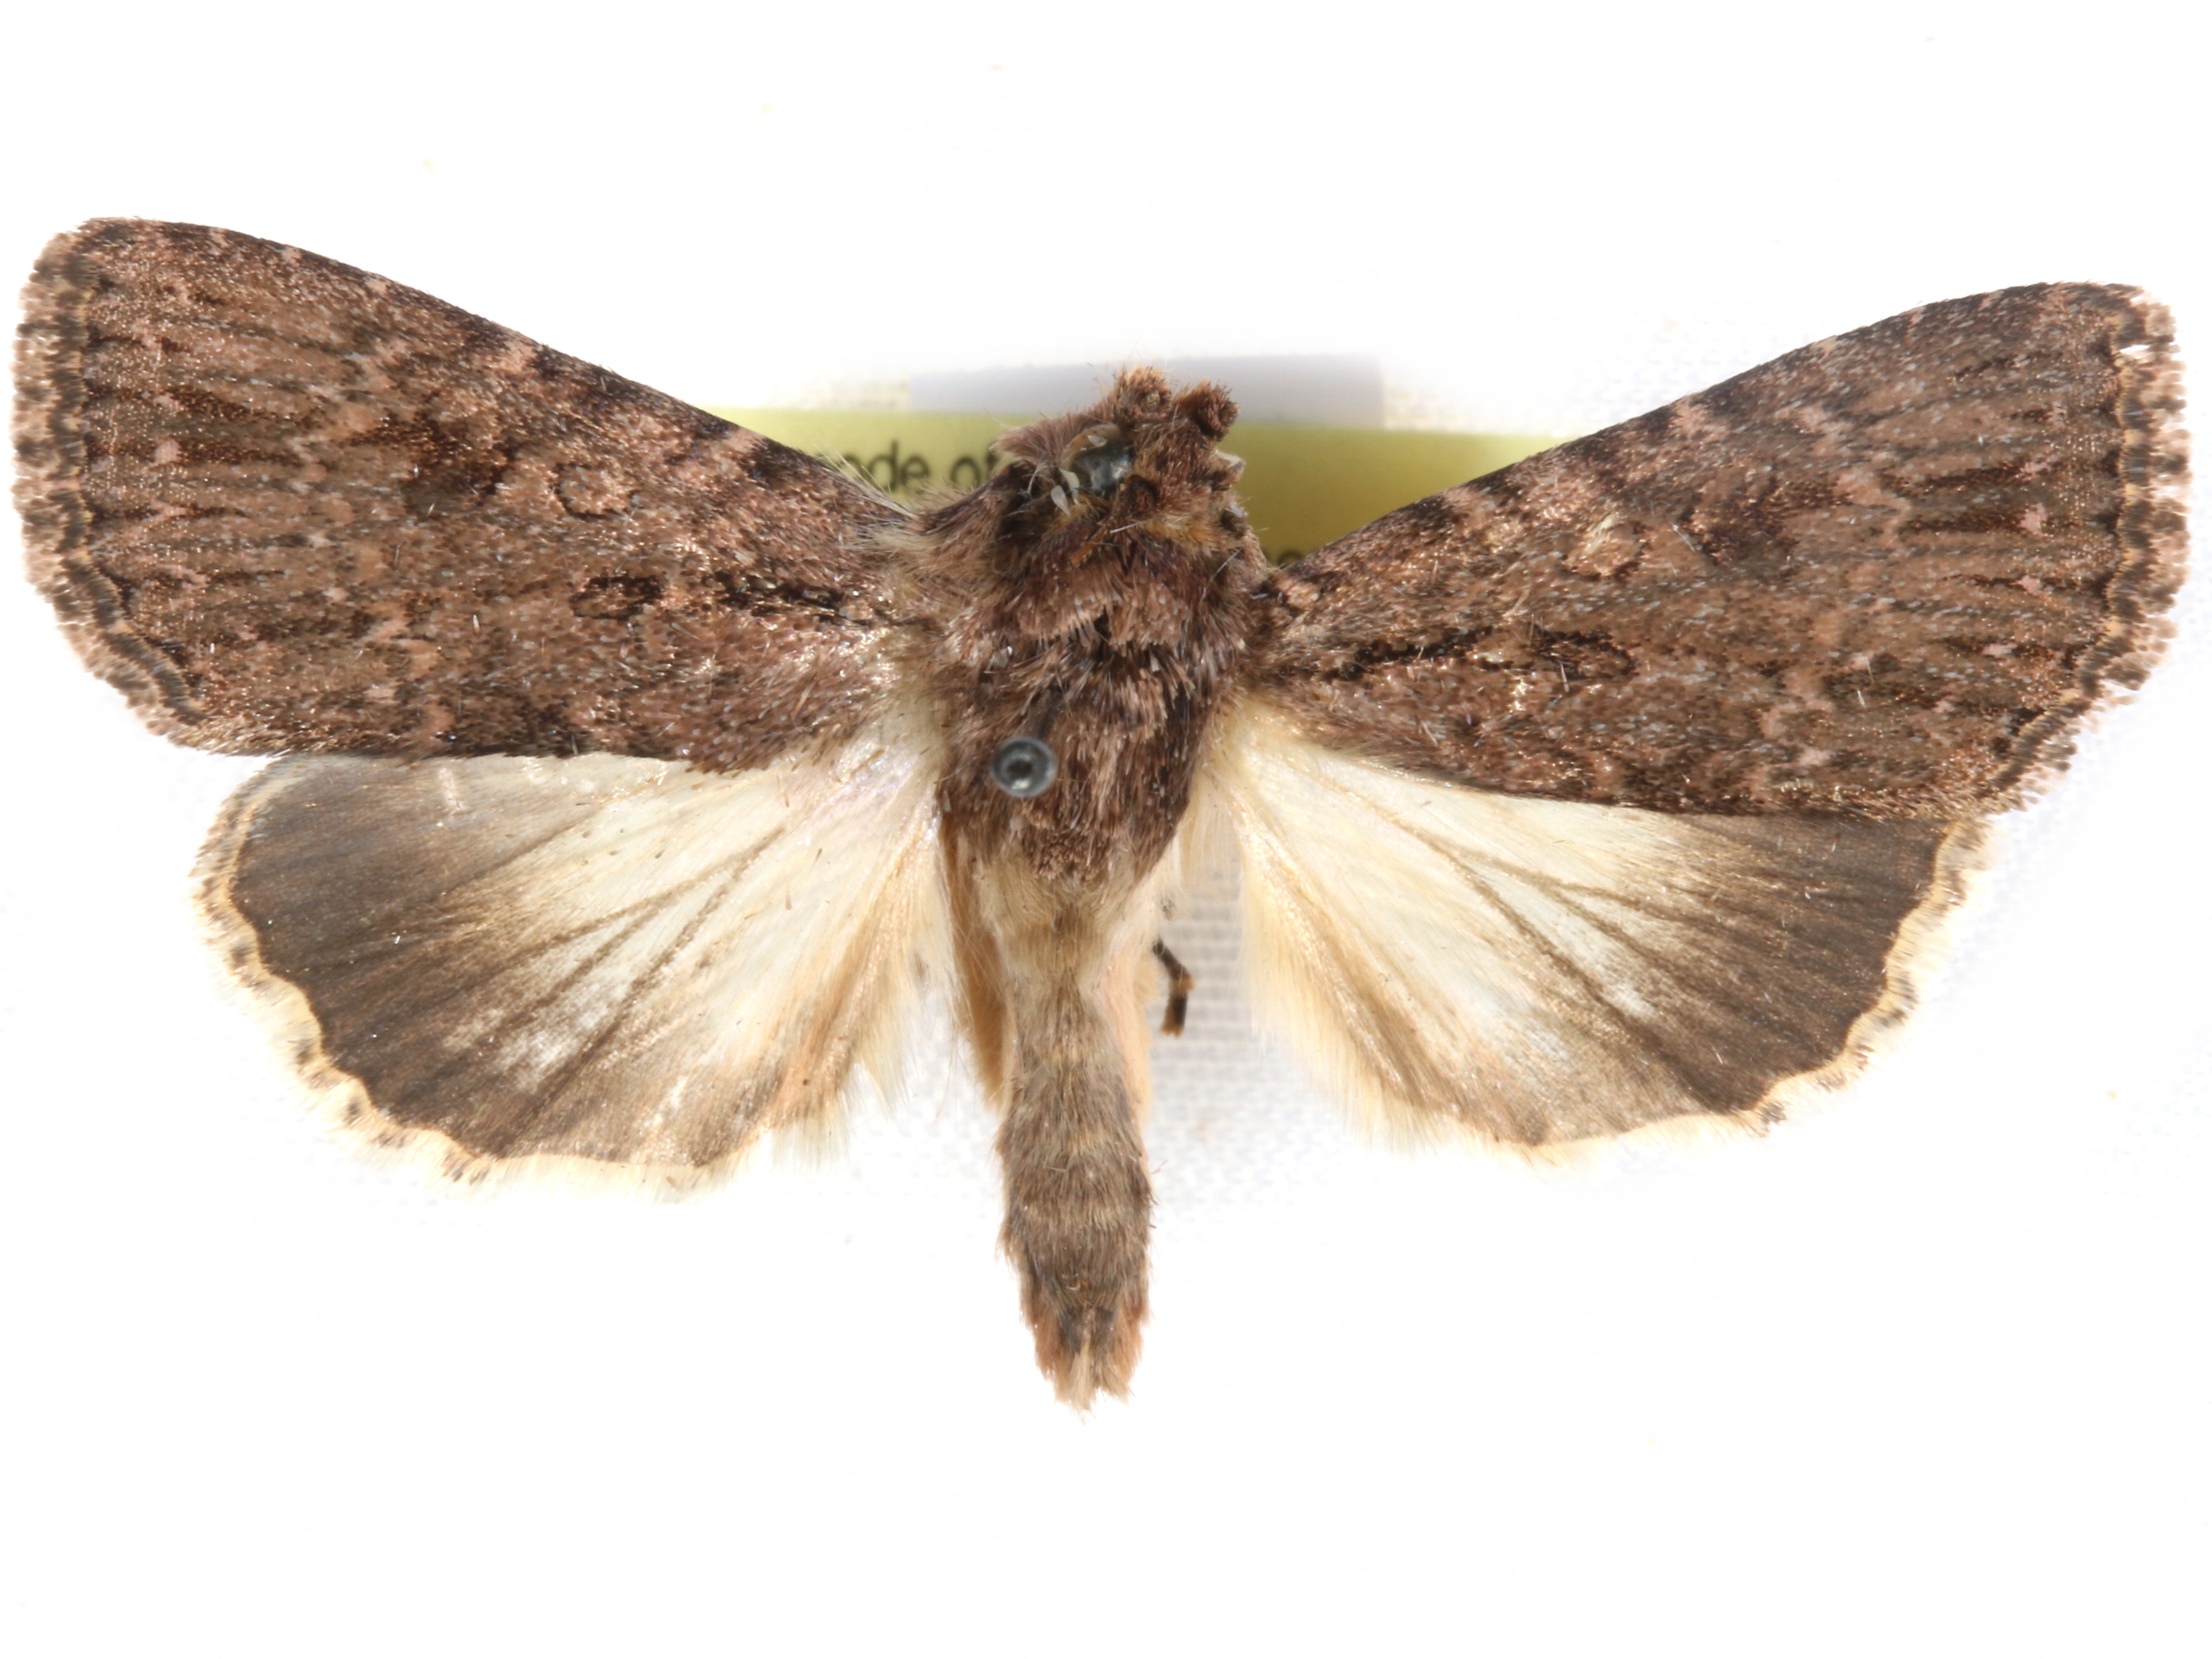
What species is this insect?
Sidemia effusoides
